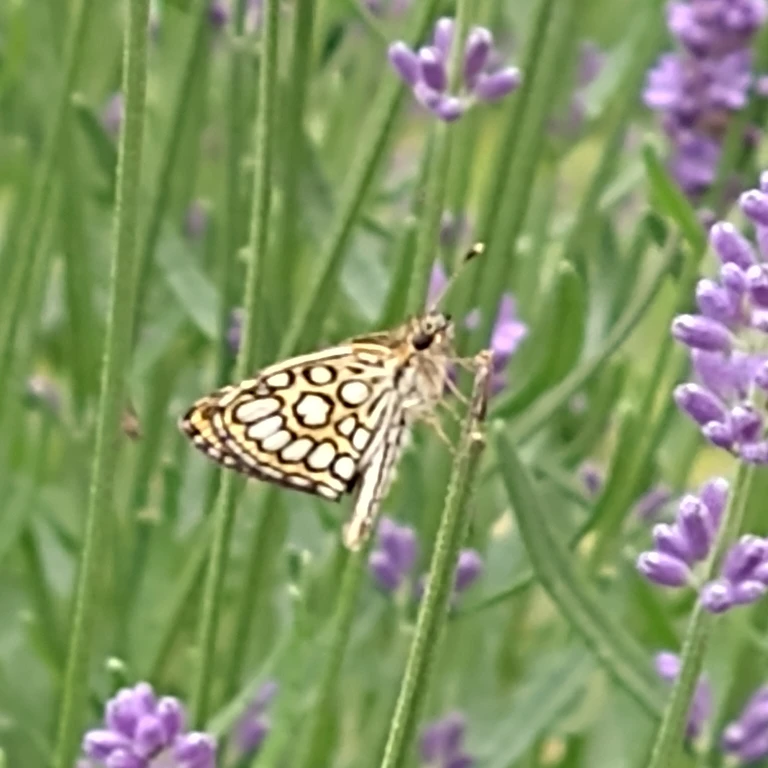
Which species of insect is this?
Heteropterus morpheus
